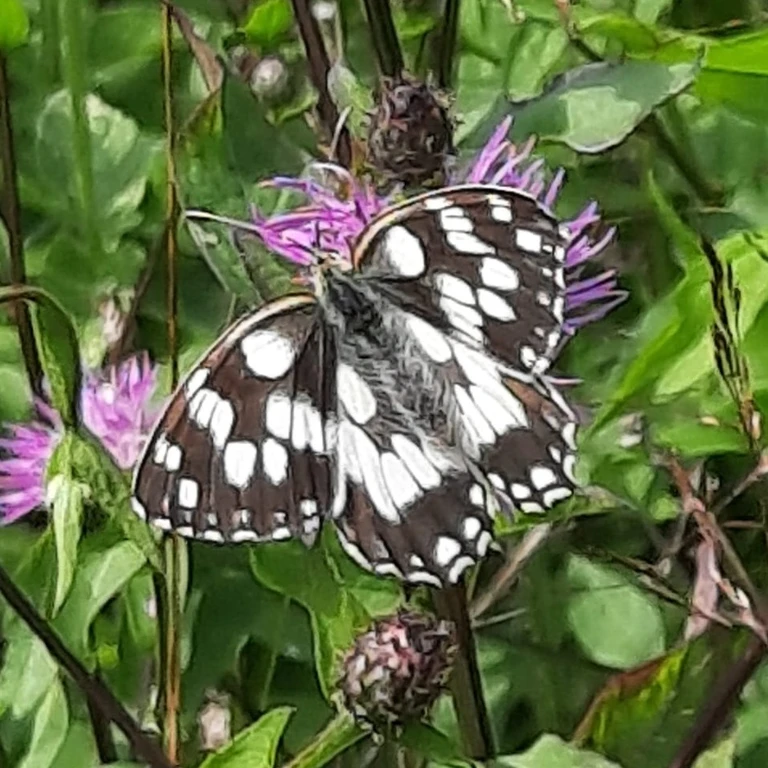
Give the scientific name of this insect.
Melanargia galathea
